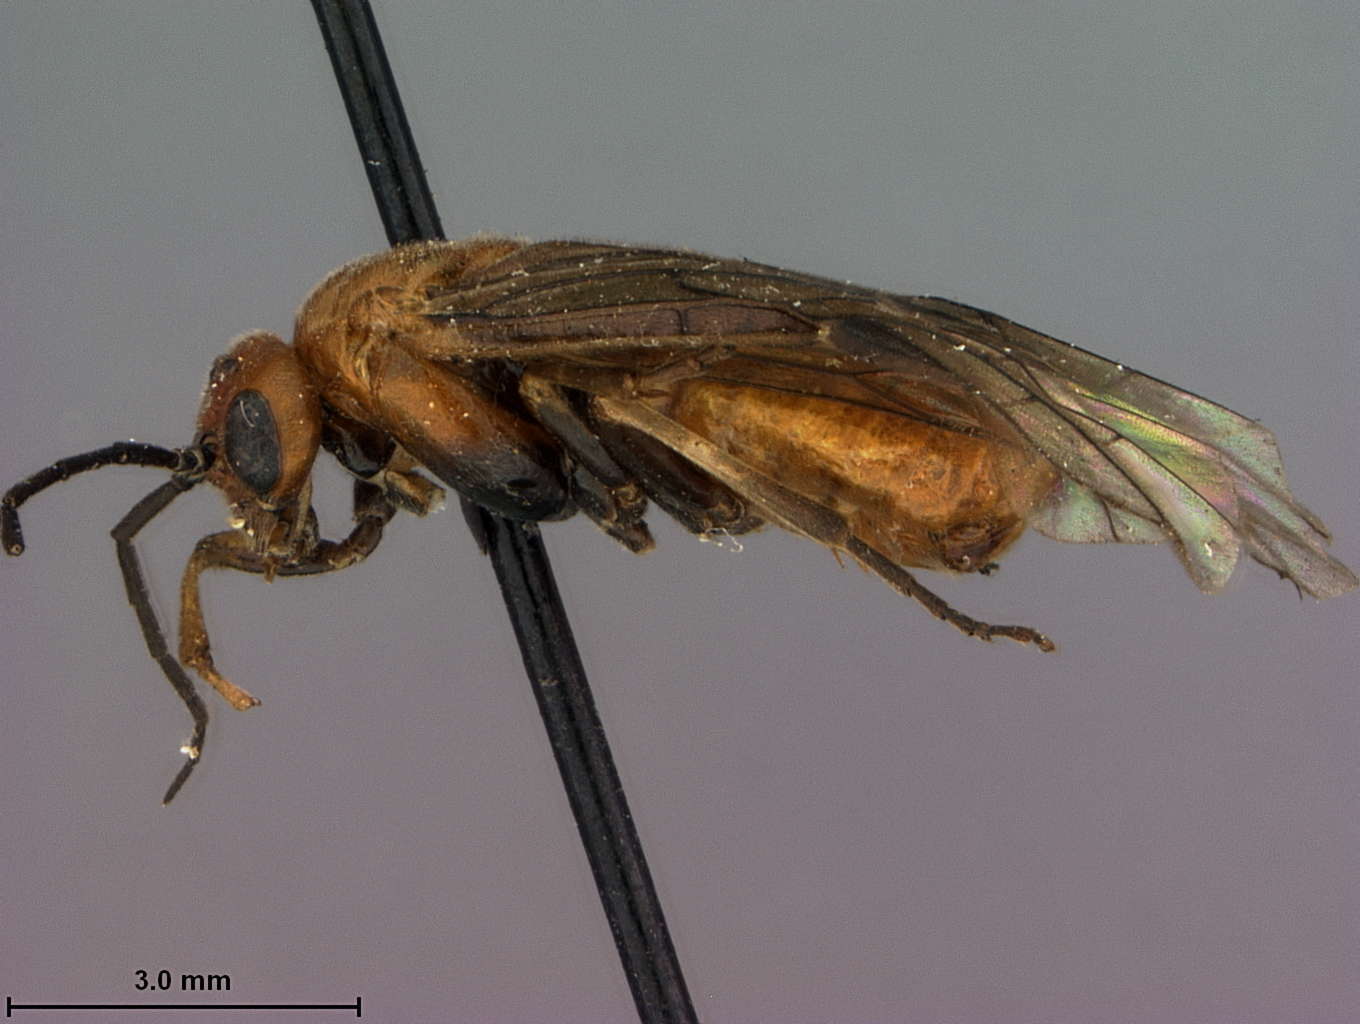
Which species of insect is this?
Hemichroa washingtonia
